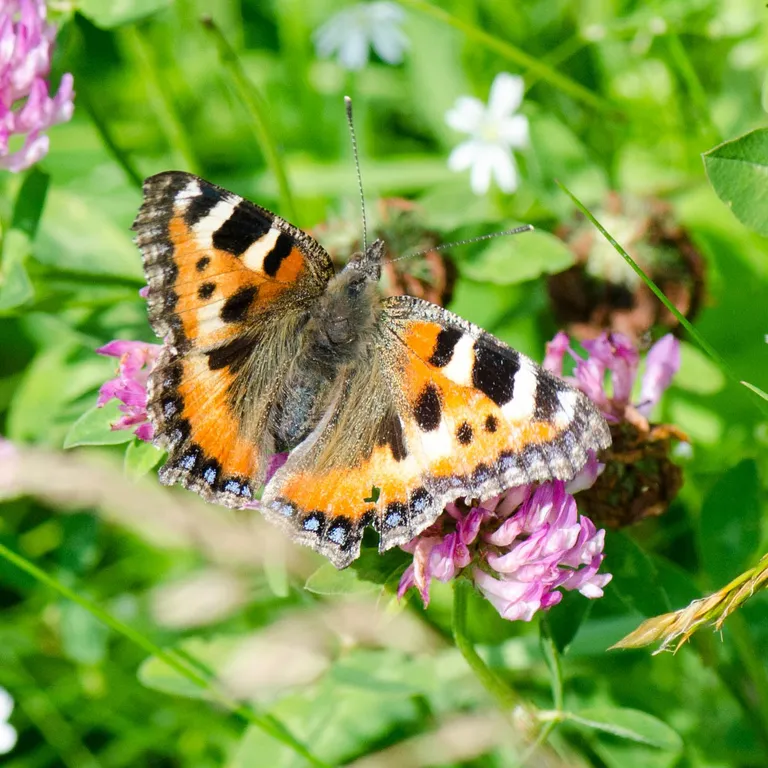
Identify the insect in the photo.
Aglais urticae
